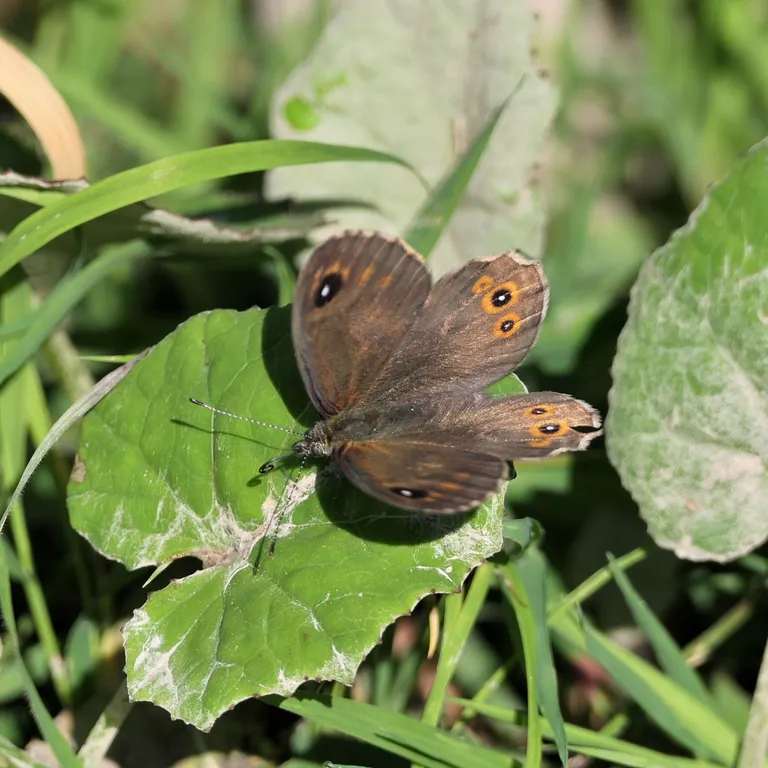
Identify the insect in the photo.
Lasiommata maera (also Pararge maera)
